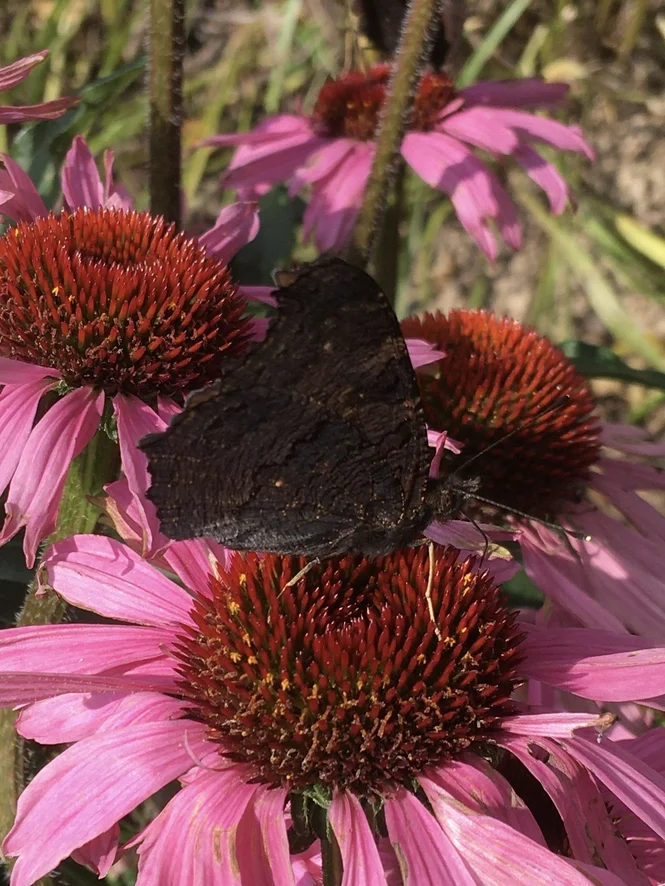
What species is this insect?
Aglais io
